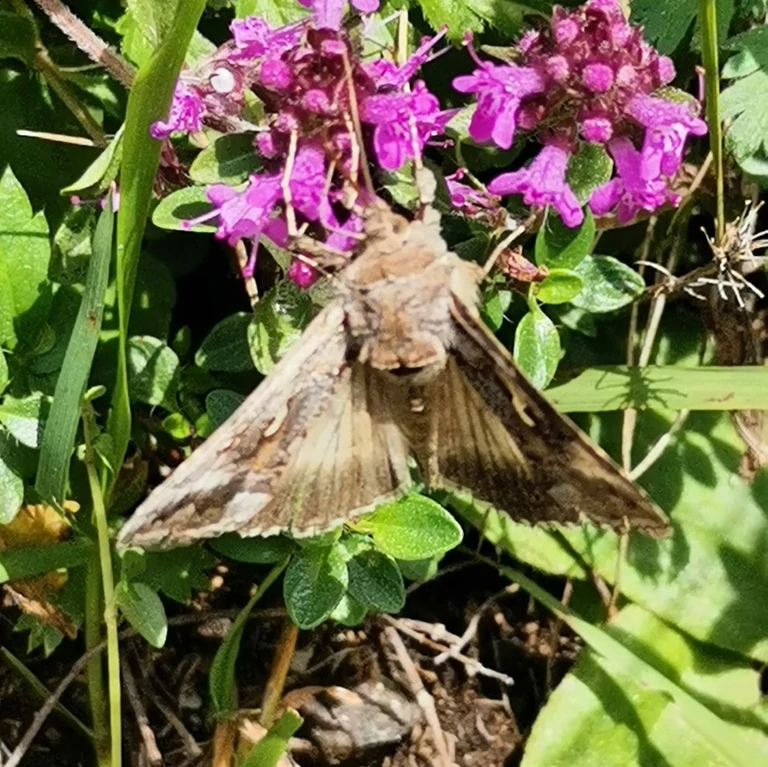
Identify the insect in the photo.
Autographa gamma
